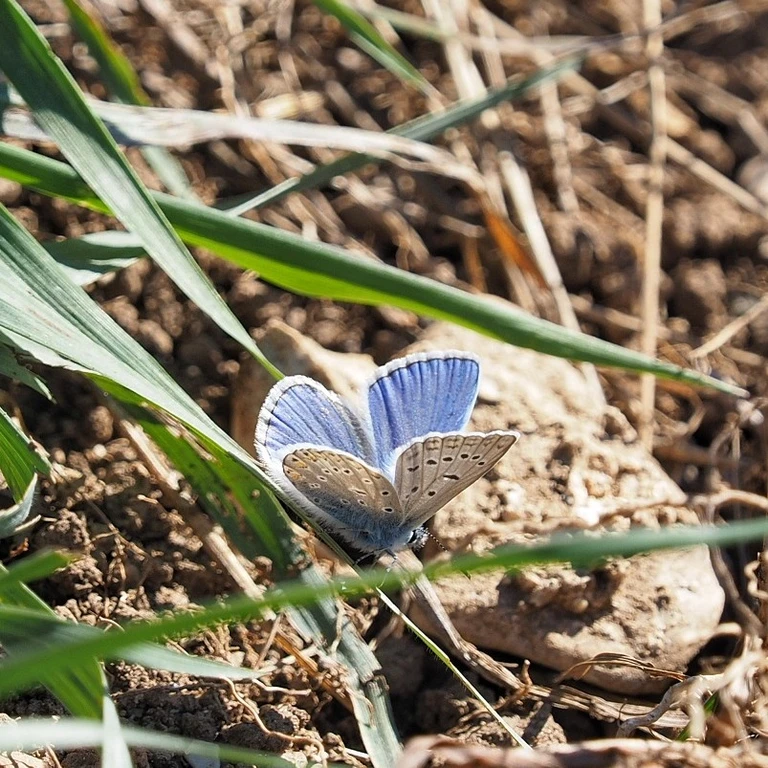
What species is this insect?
Polyommatus icarus
